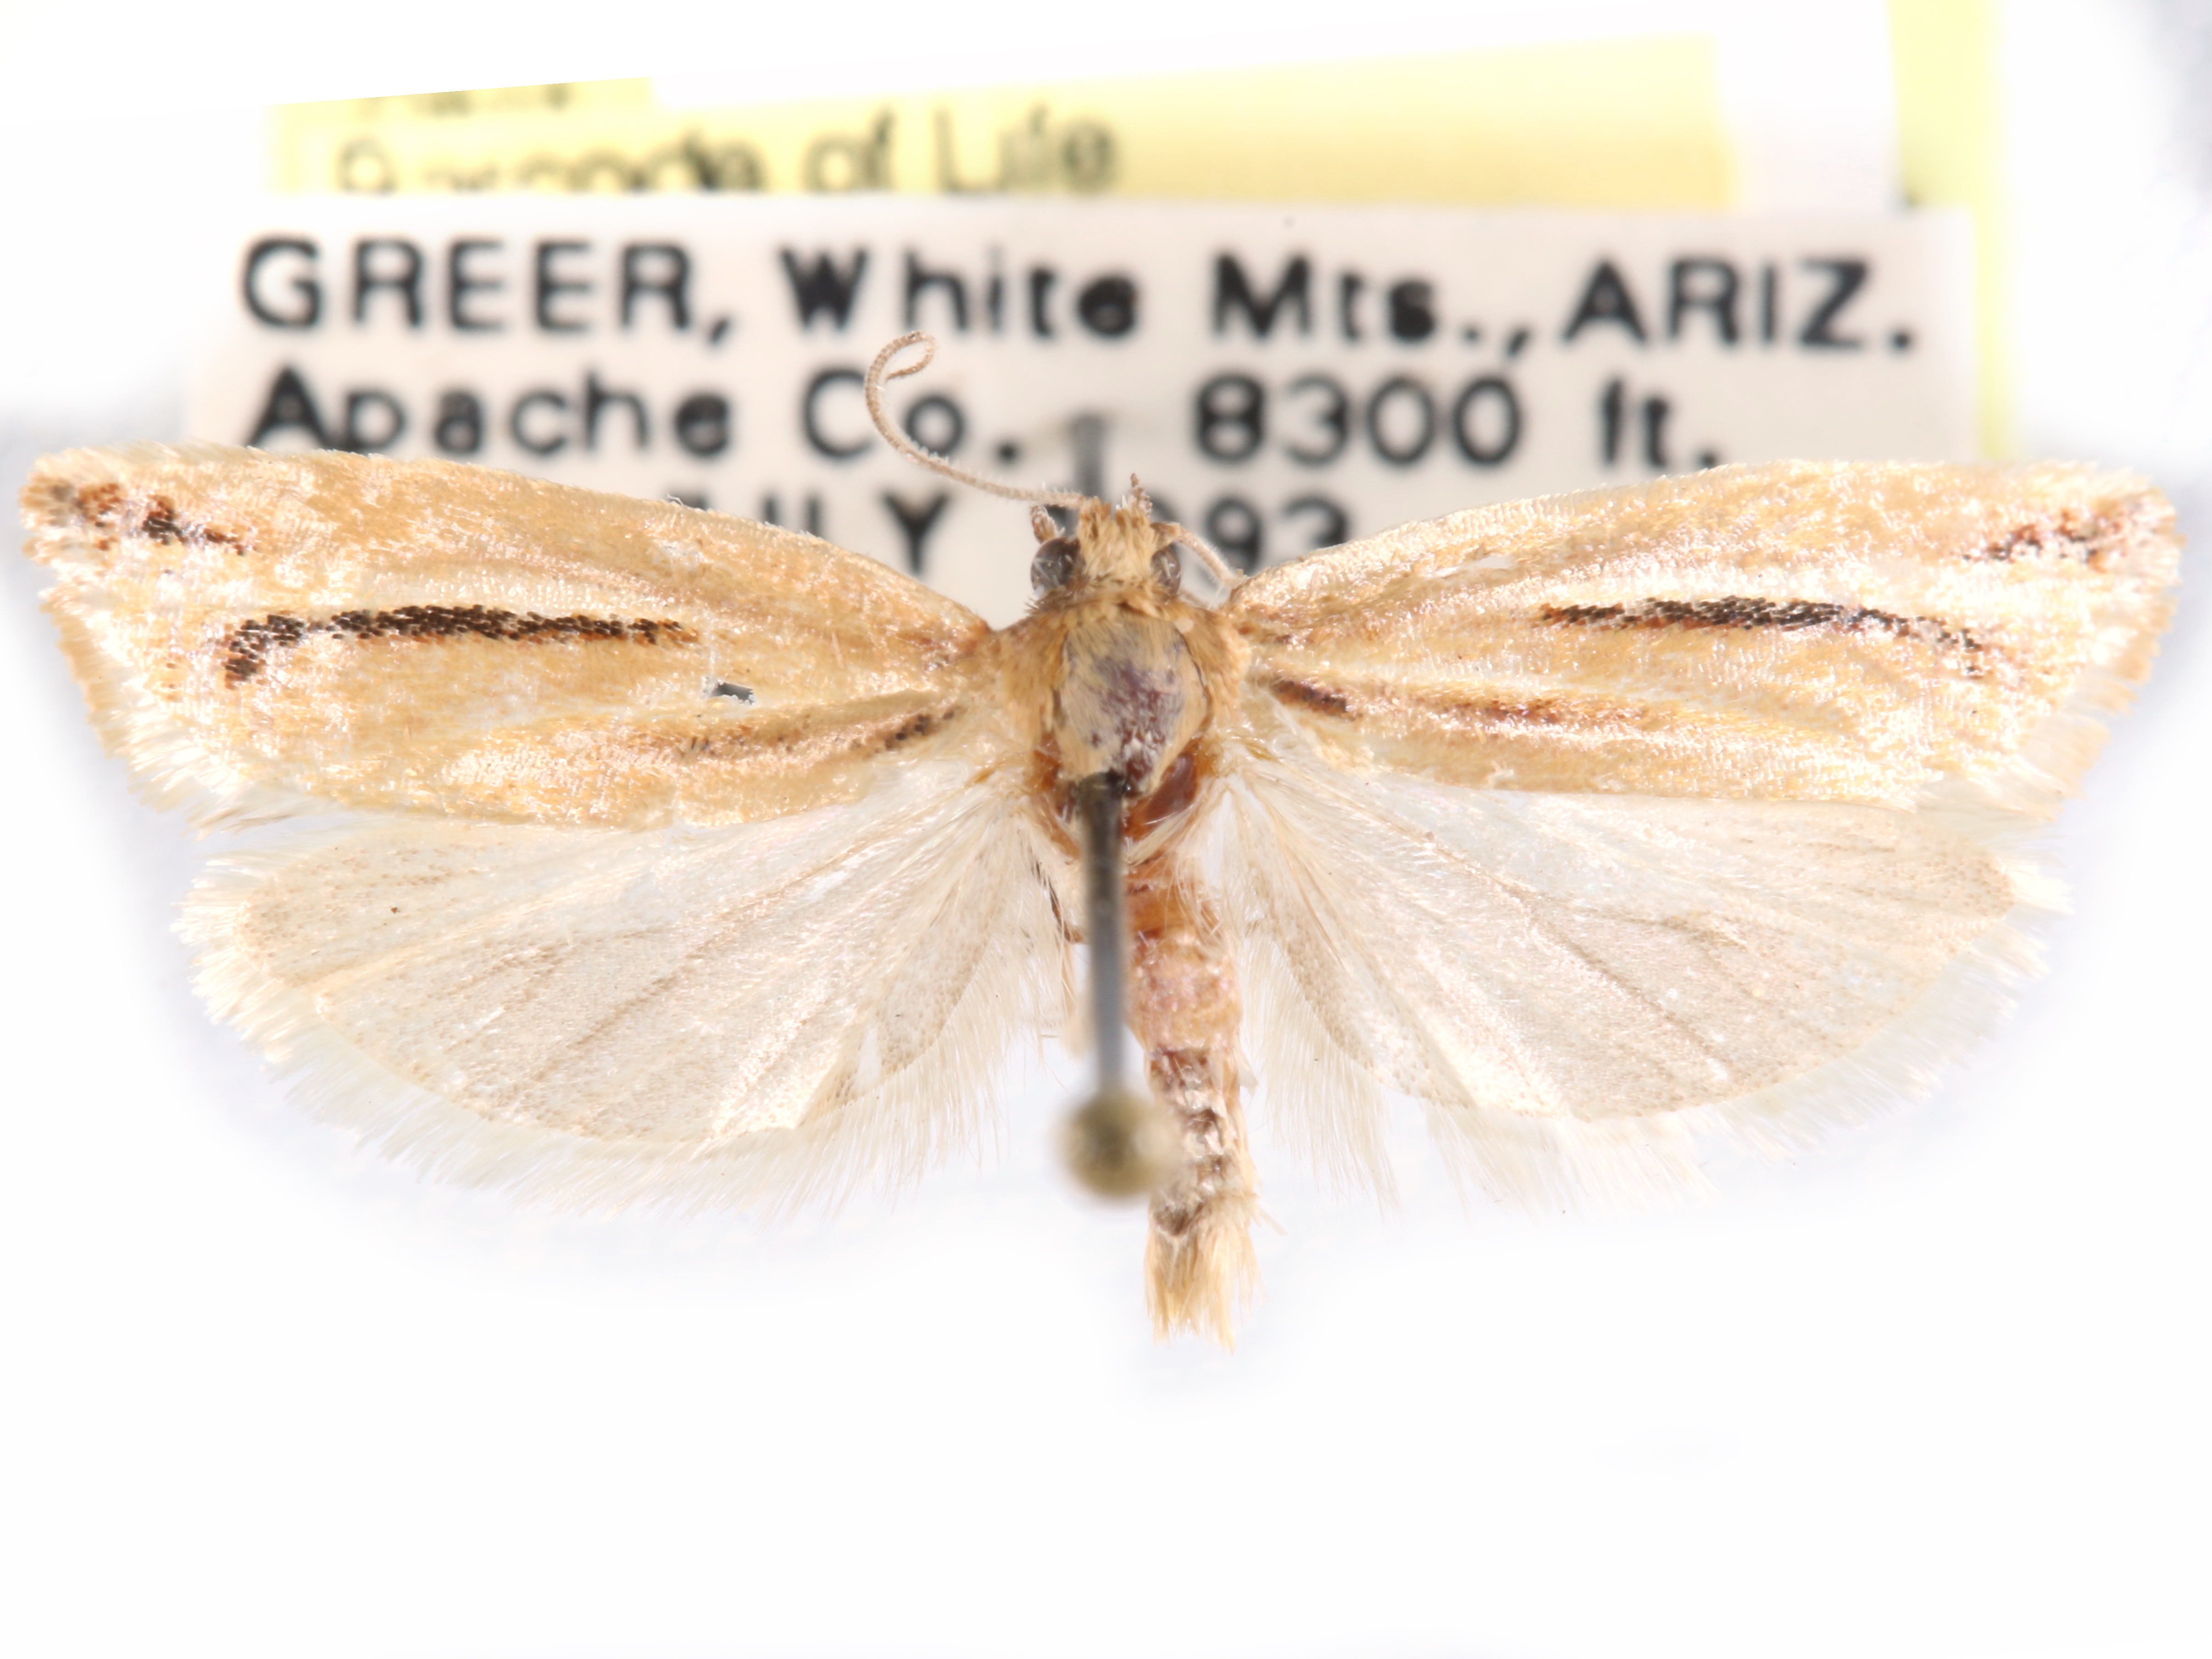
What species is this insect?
Argyrotaenia coconinana
